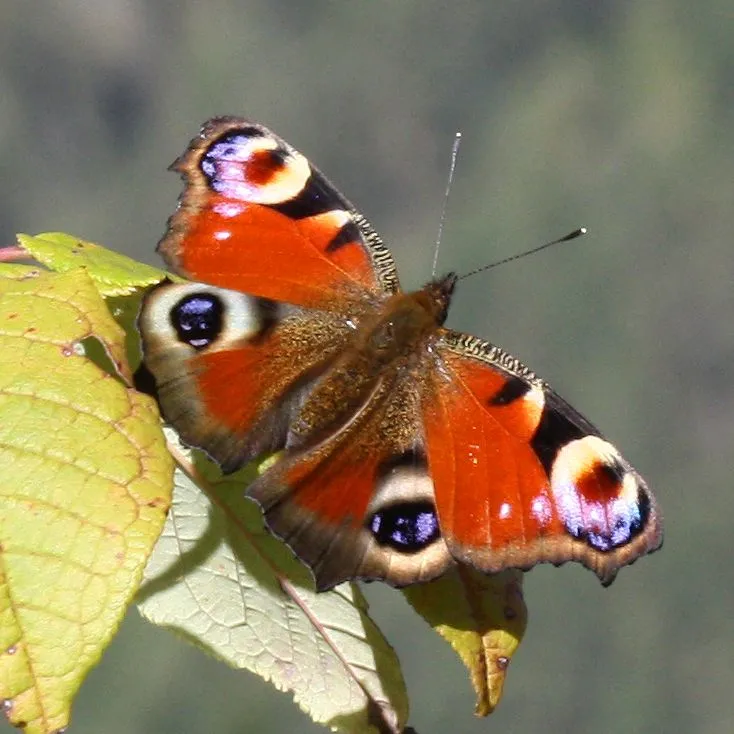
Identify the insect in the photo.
Aglais io
